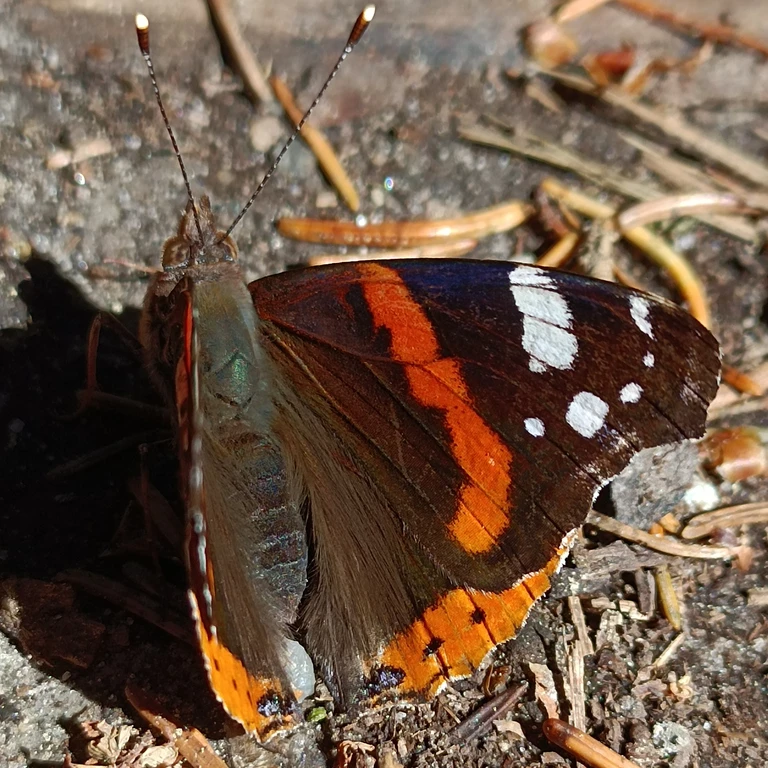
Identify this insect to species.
Vanessa atalanta
